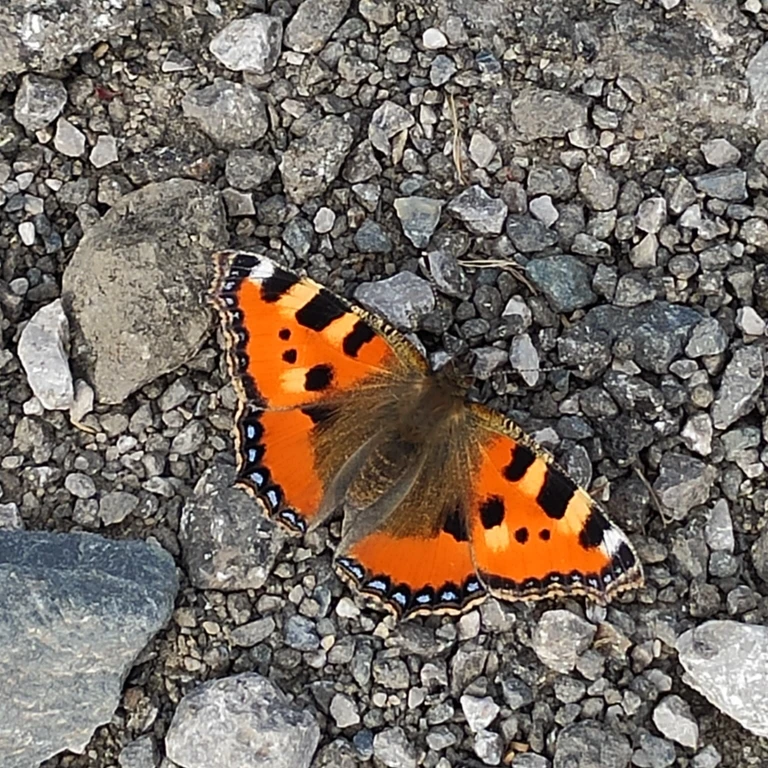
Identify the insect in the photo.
Aglais urticae
